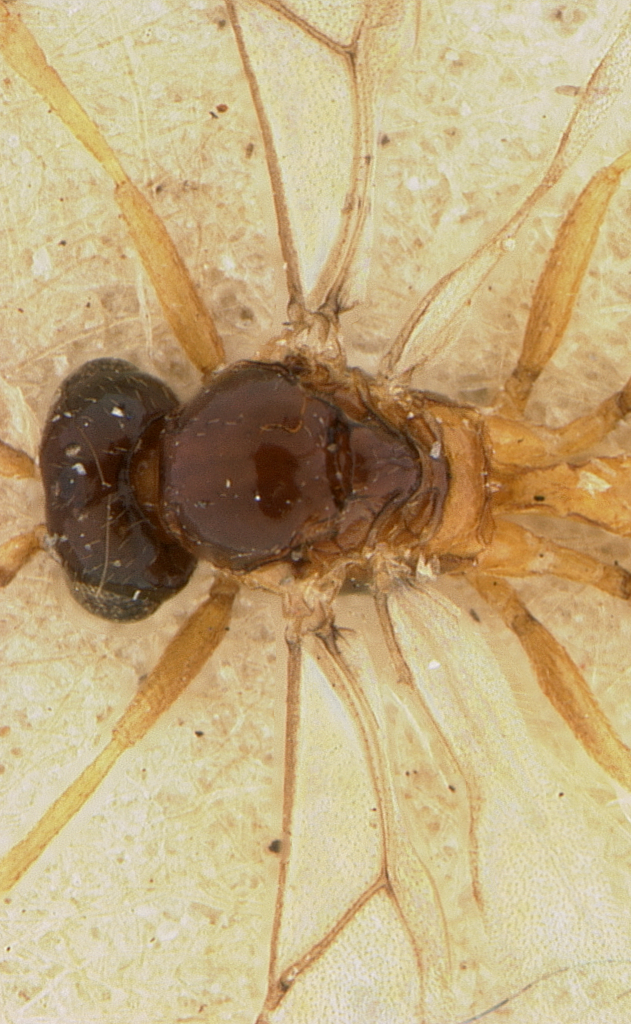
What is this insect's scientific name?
Lysiphlebus japonicus
